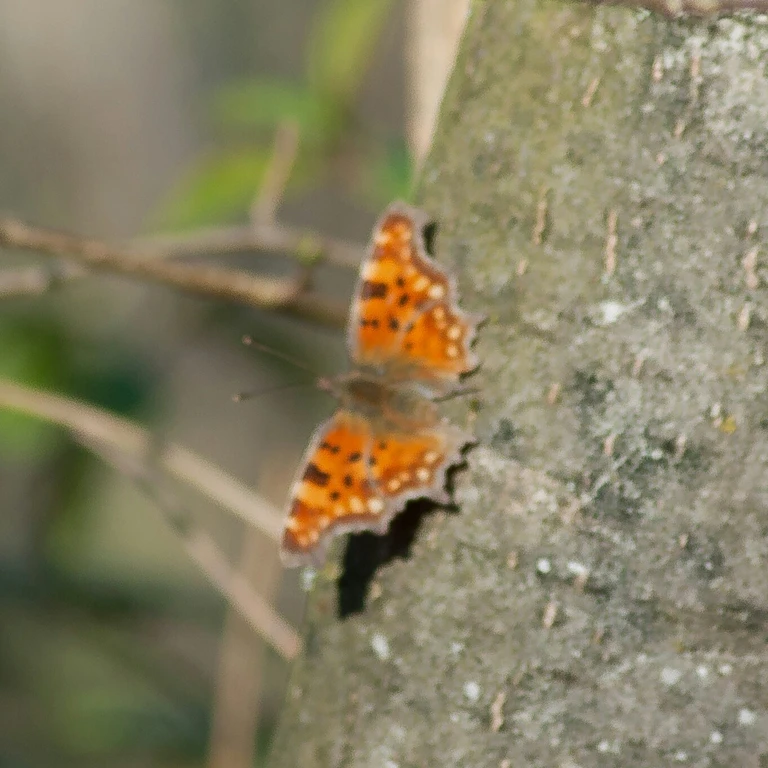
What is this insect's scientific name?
Polygonia c-album
